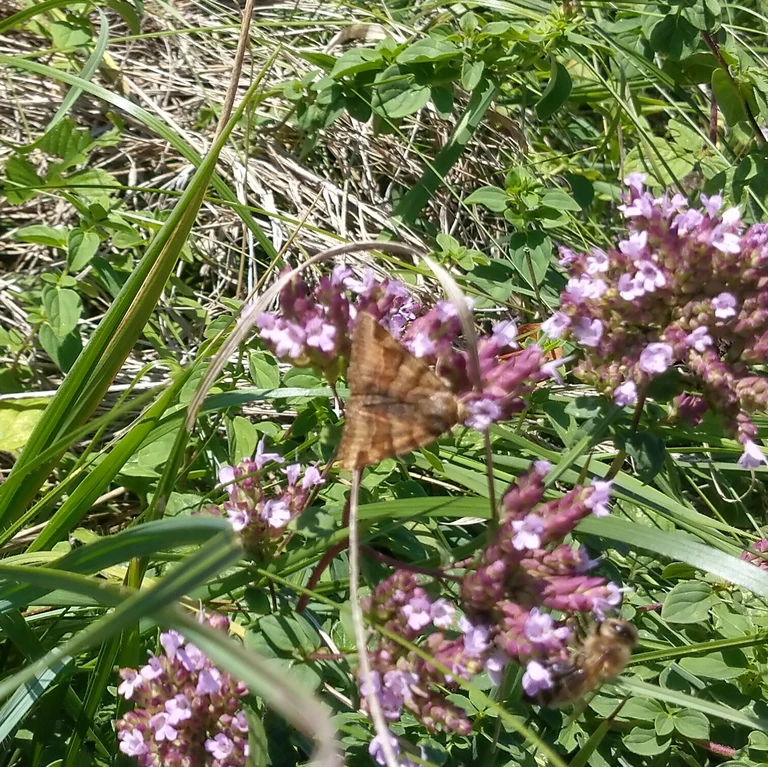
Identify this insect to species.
Euclidia glyphica
